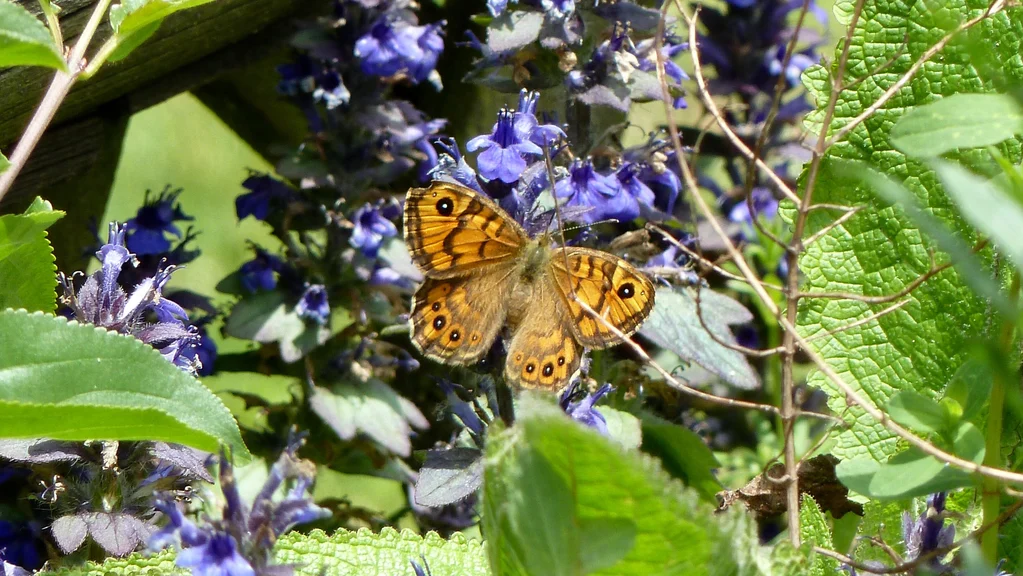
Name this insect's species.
Lasiommata megera (also Pararge megera)
